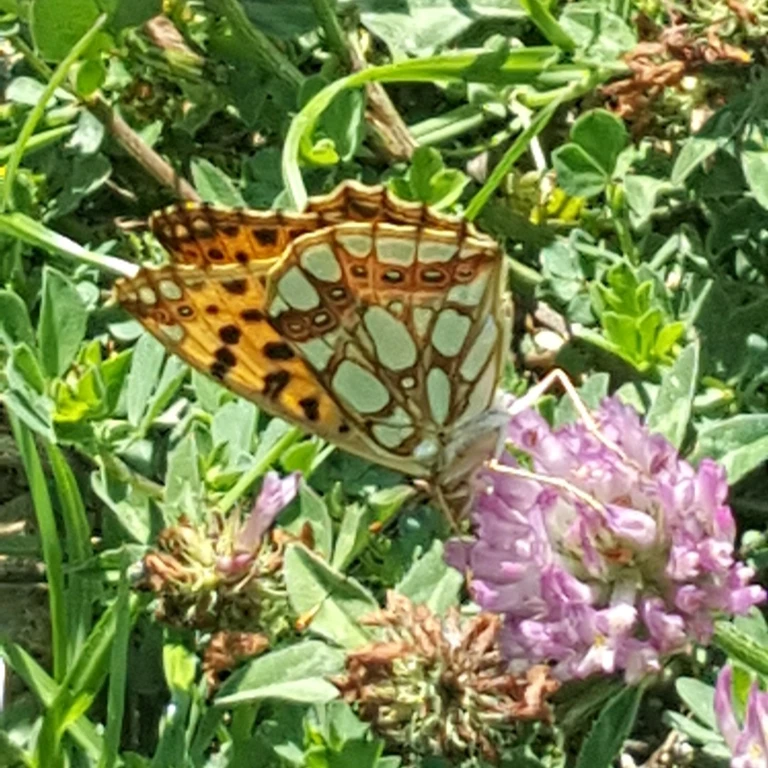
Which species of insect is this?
Issoria lathonia
